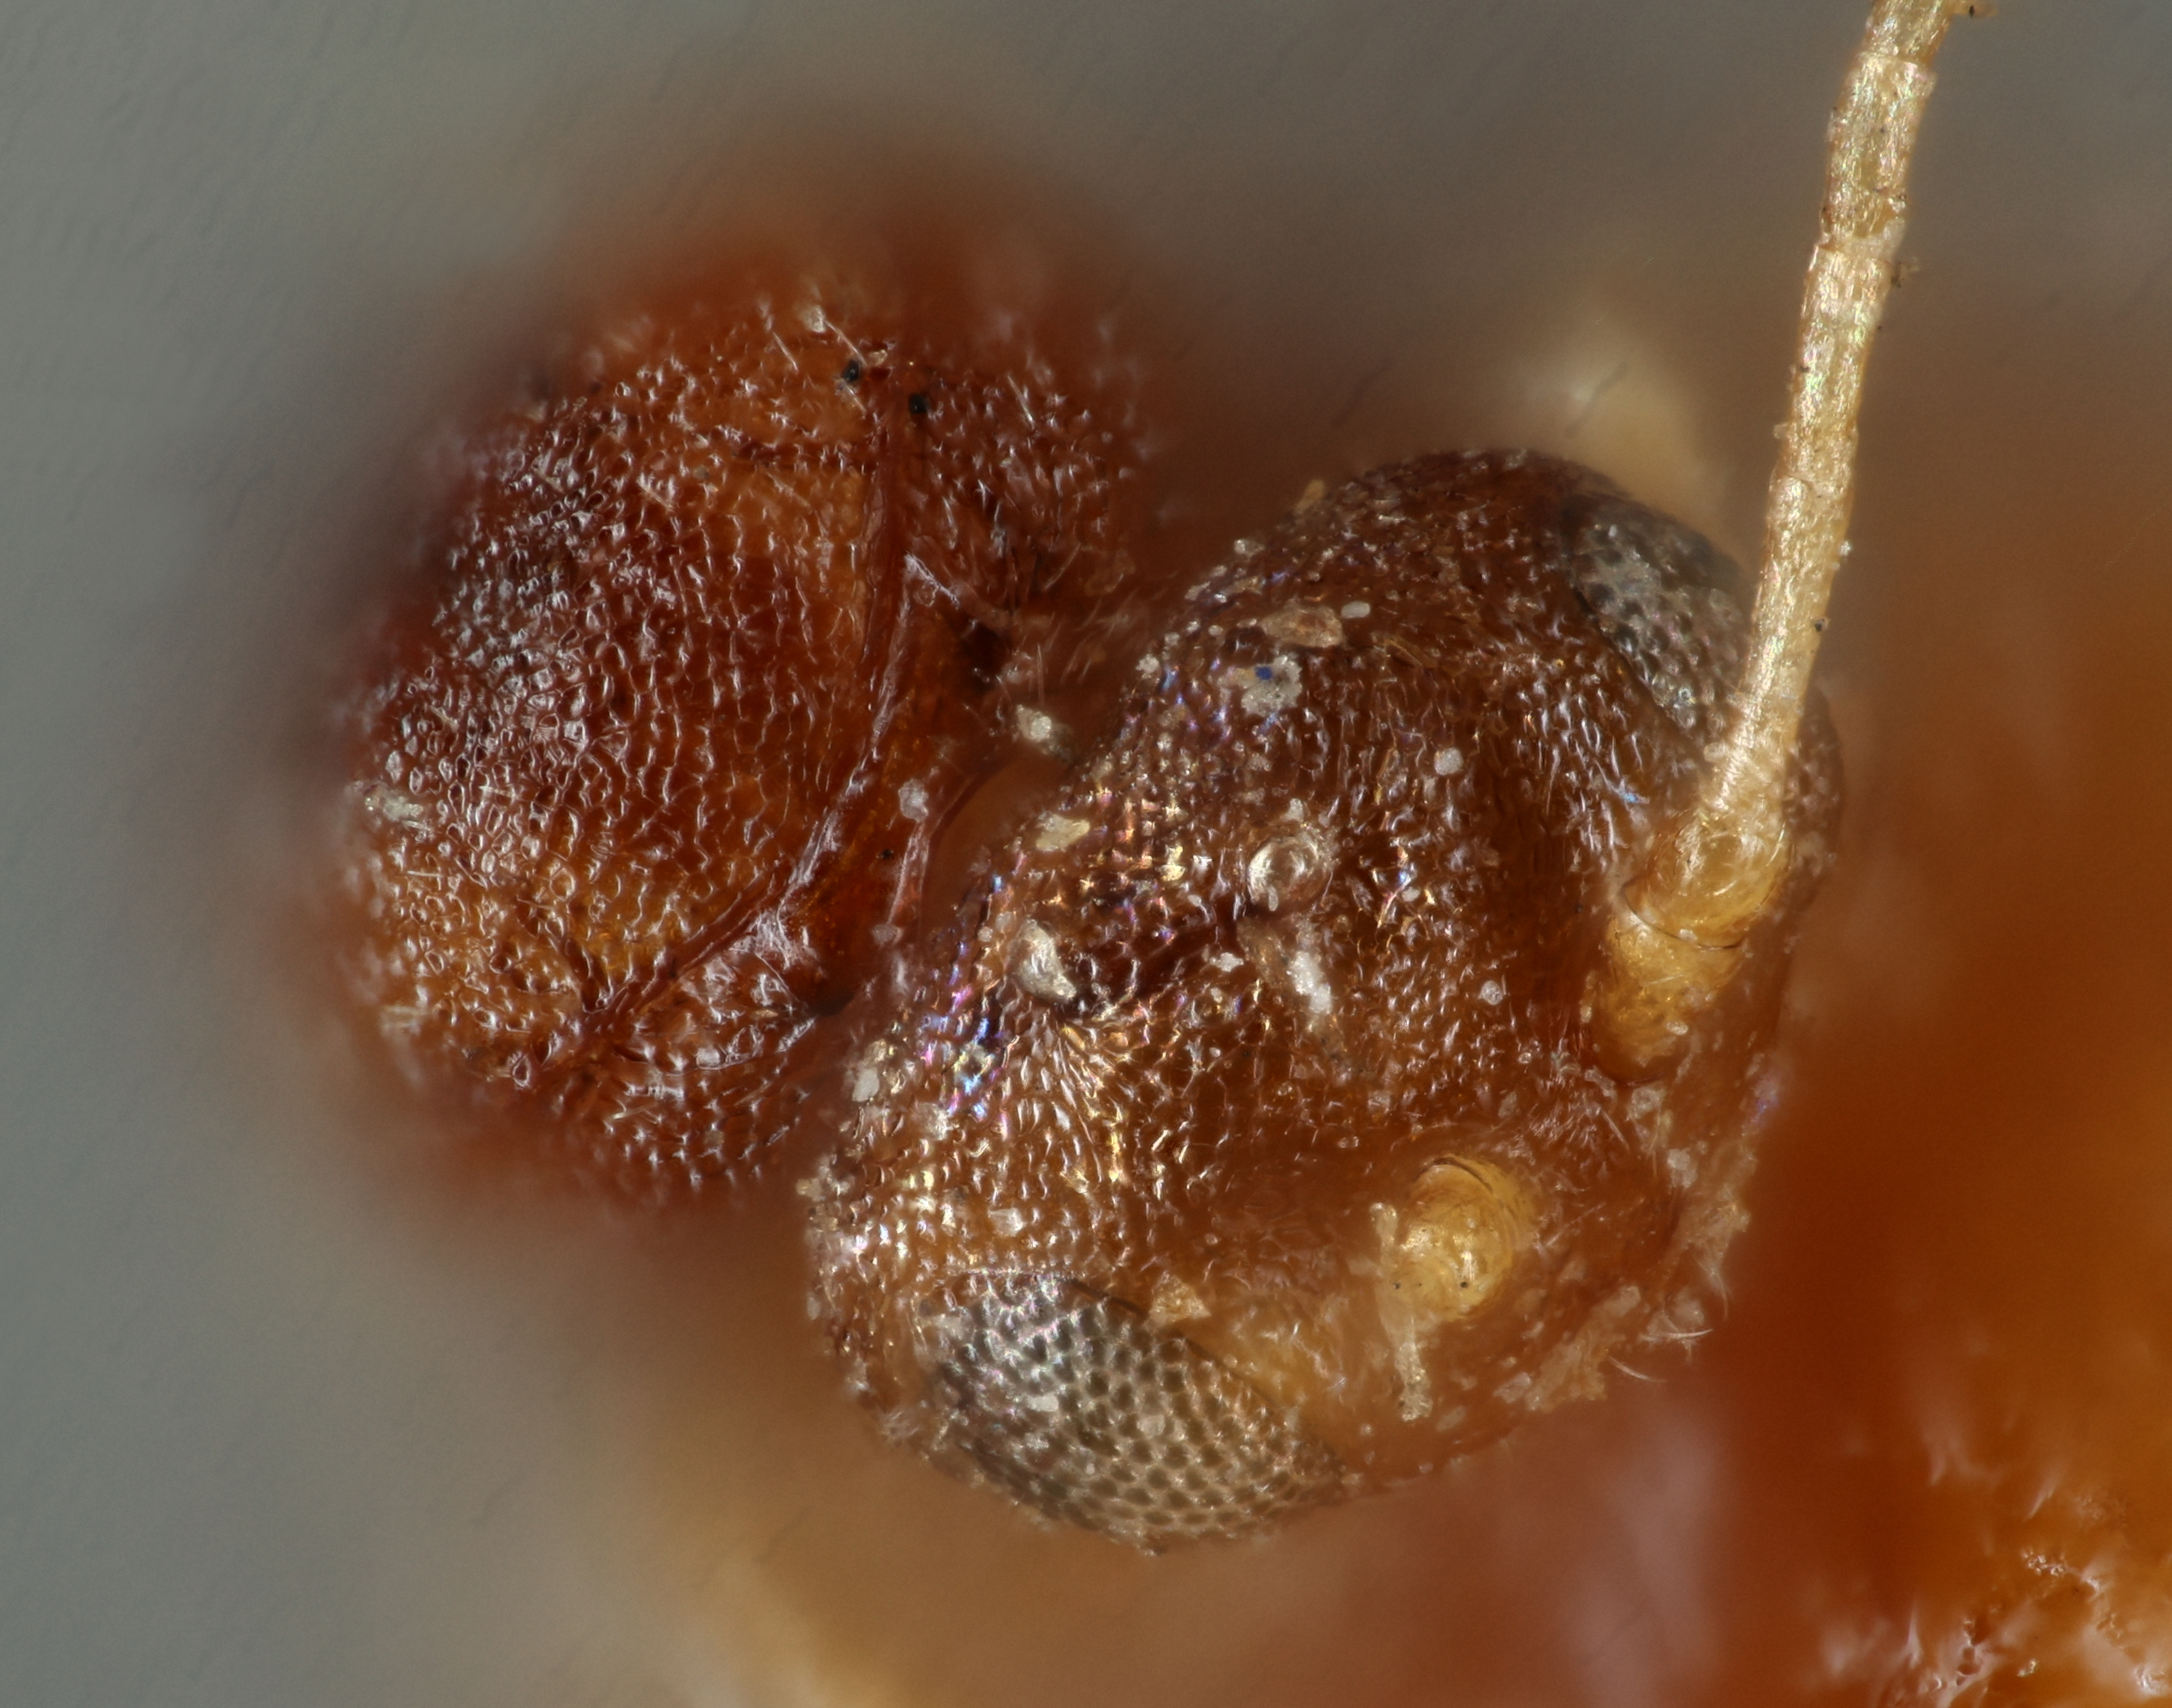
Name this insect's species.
Andricus blastophagus
